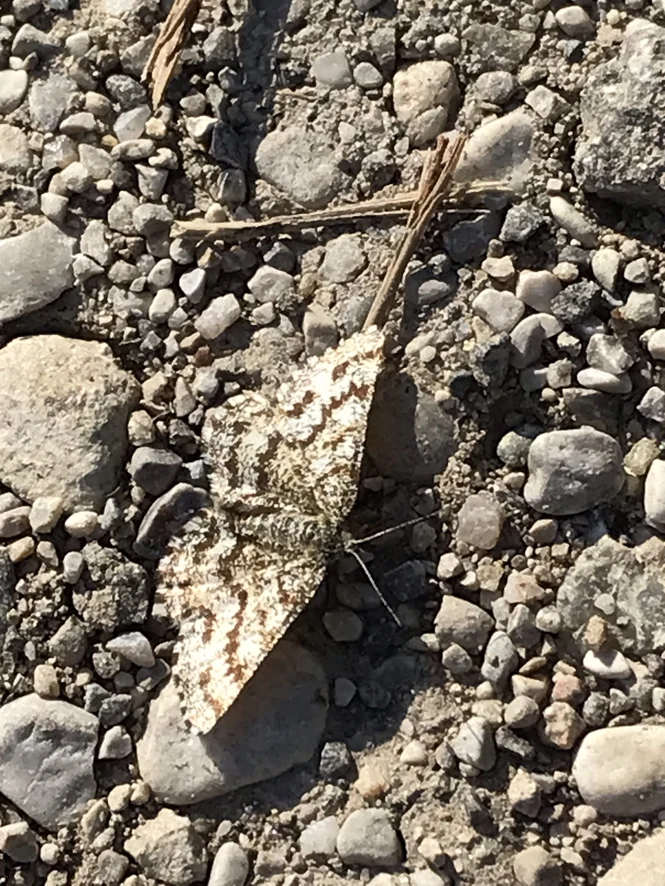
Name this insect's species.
Ematurga atomaria
